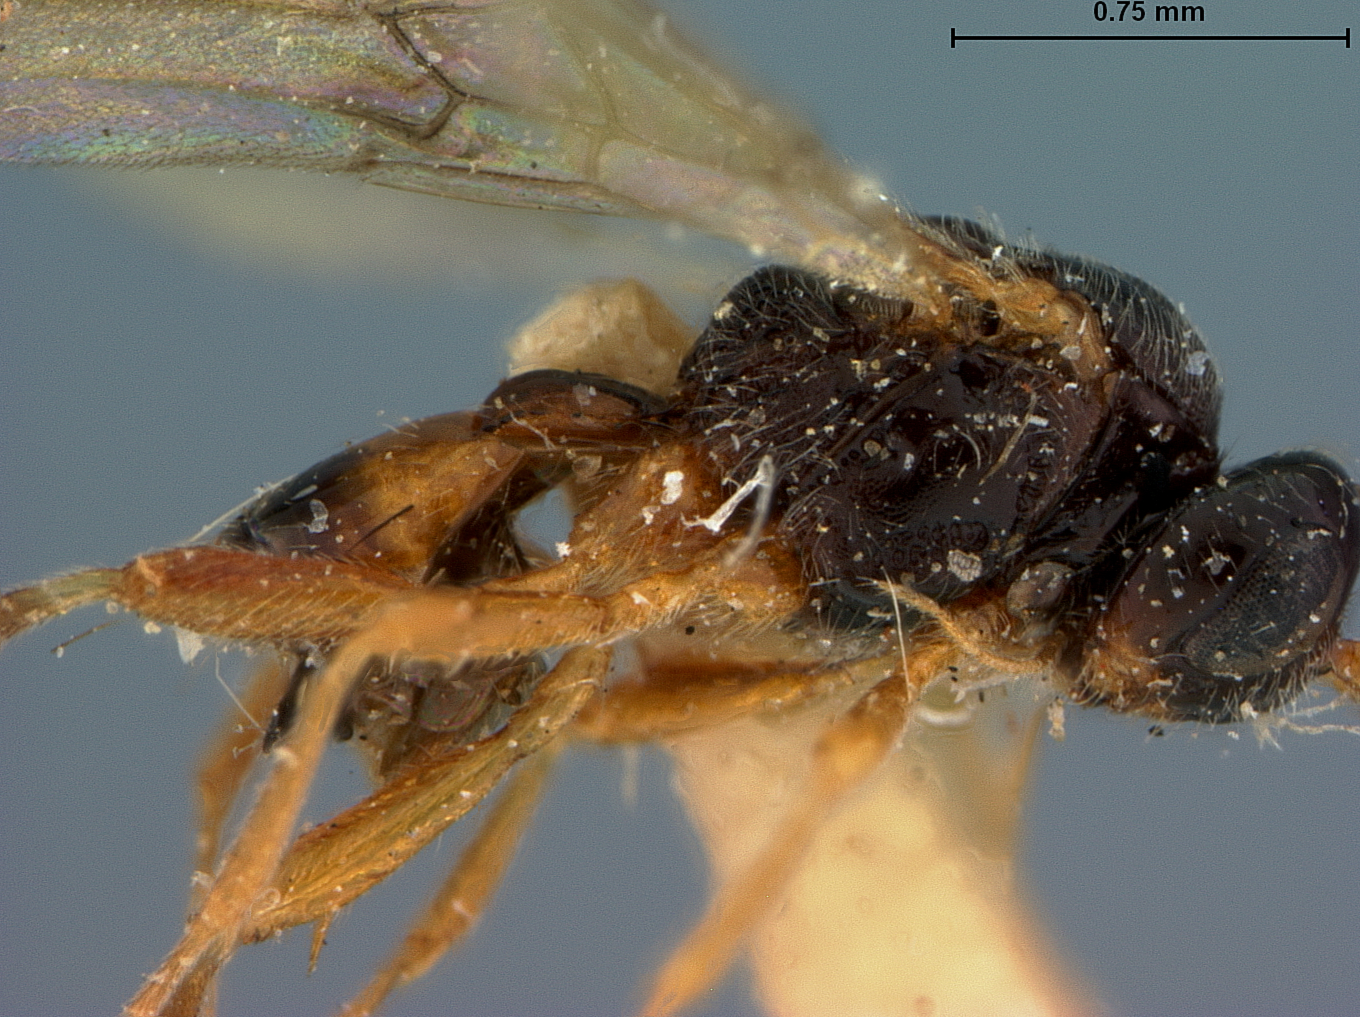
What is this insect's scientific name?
Opius apicalis
